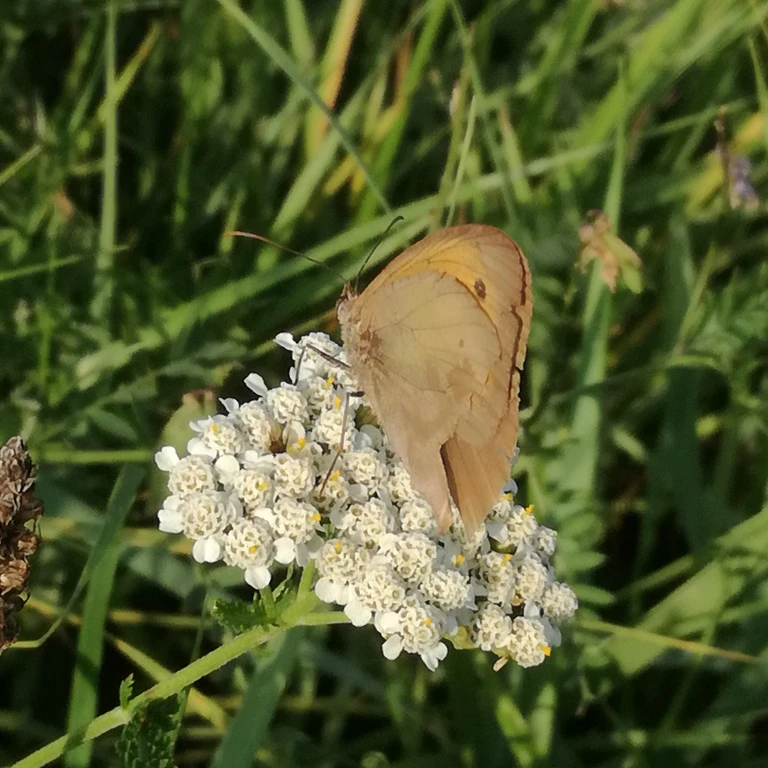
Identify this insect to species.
Maniola jurtina
